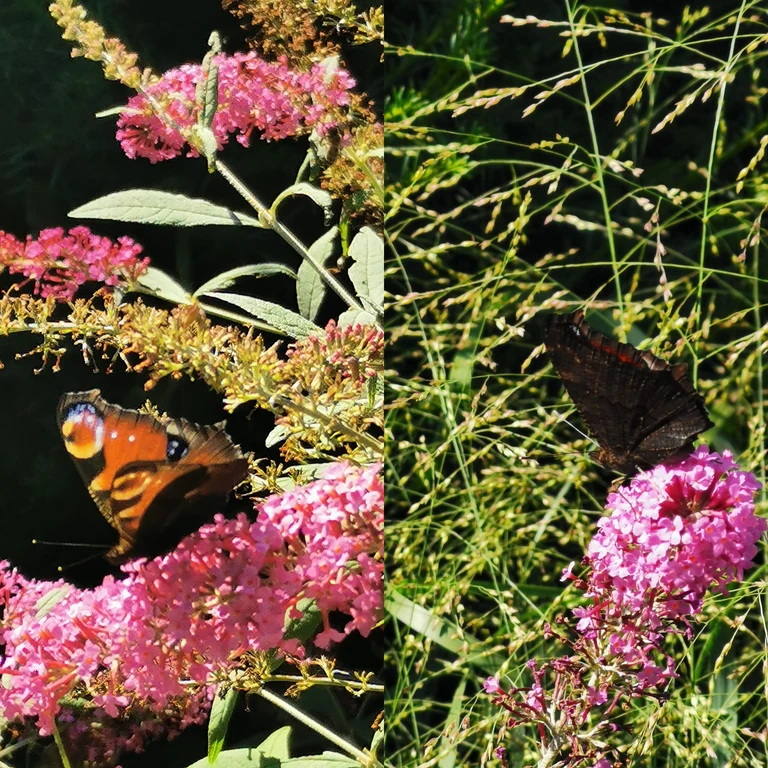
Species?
Aglais io
